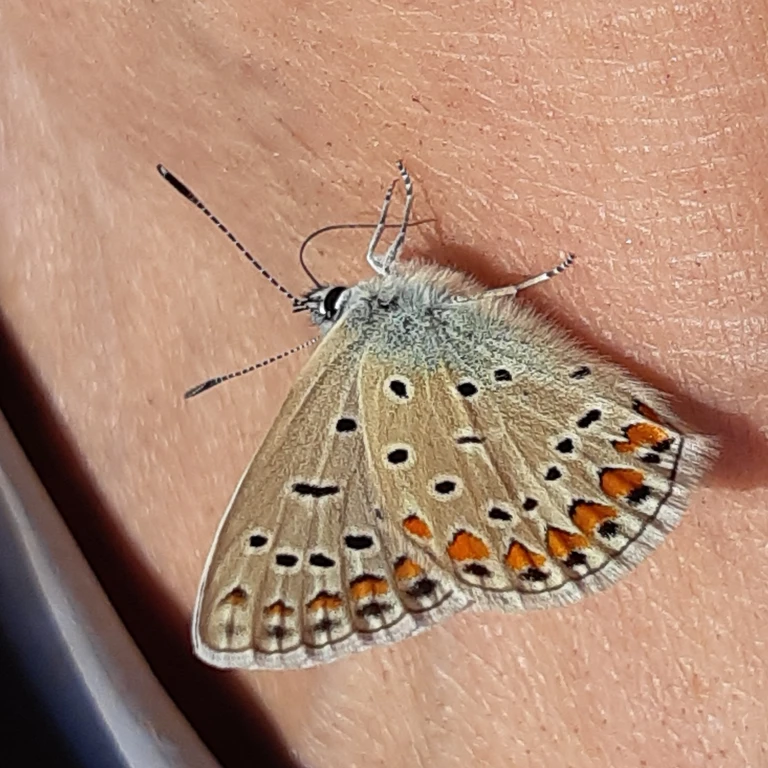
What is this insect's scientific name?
Polyommatus icarus
